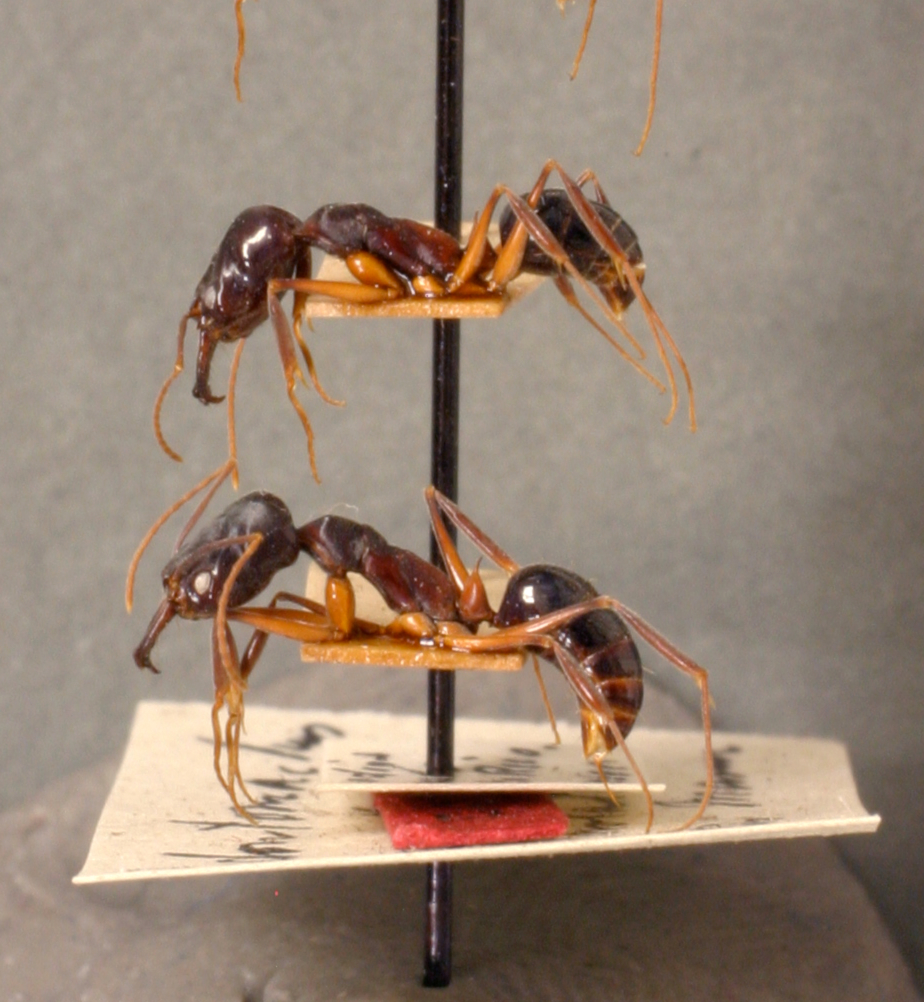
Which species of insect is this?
Formica novaeboracensis
